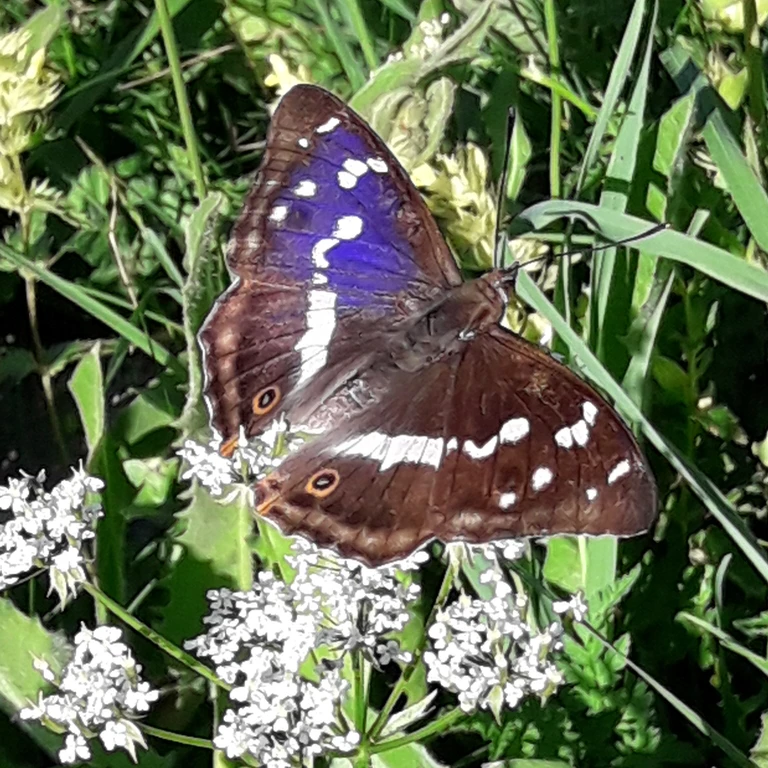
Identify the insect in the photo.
Apatura iris
